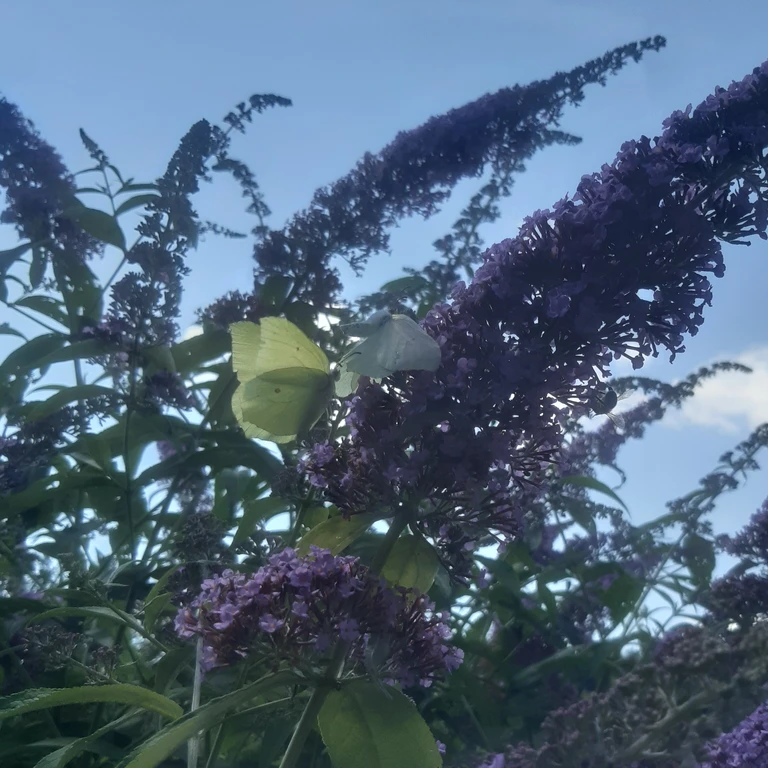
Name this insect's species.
Gonepteryx rhamni
